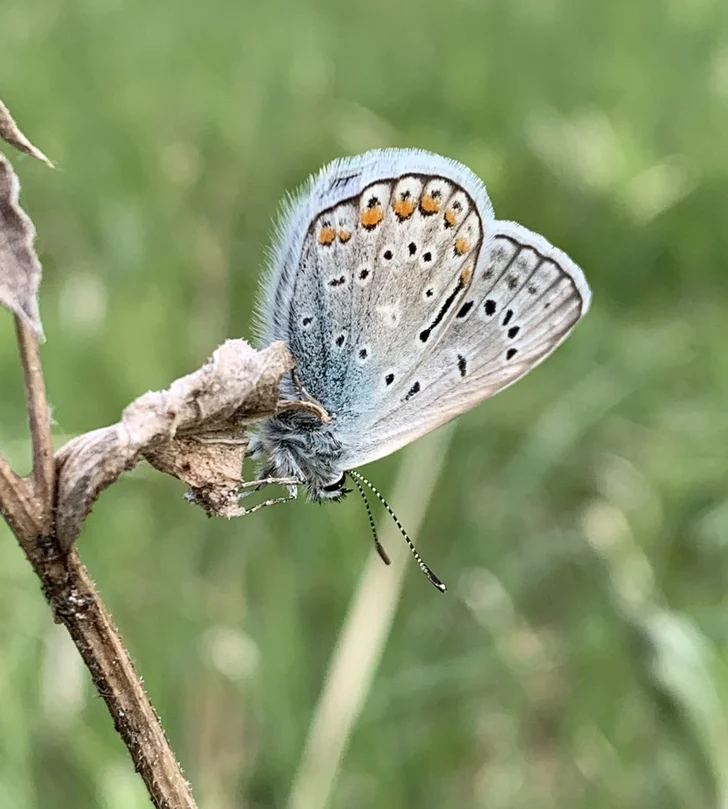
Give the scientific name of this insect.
Polyommatus icarus
